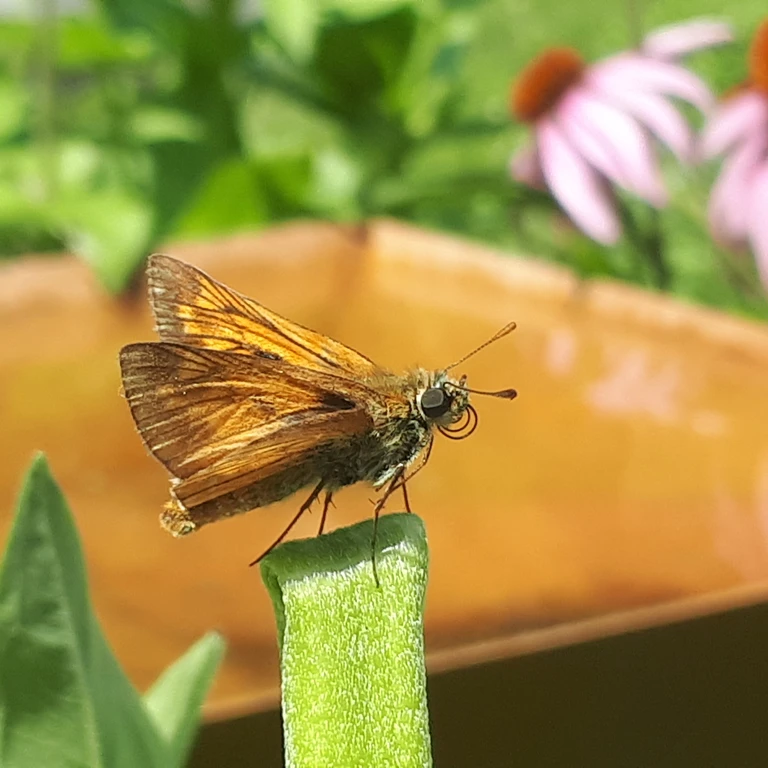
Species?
Ochlodes sylvanus (also Ochlodes venata)
